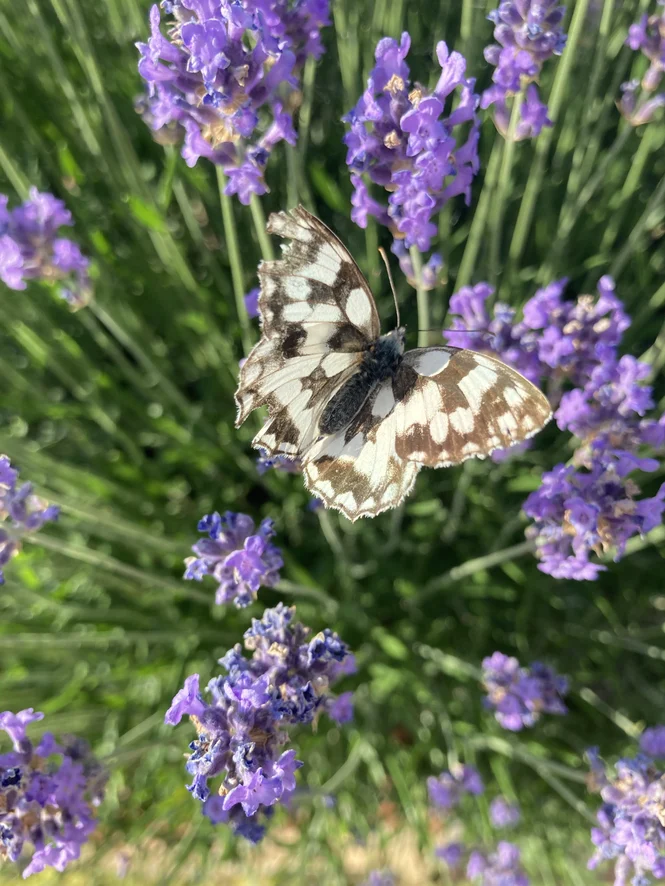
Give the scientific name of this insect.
Melanargia galathea
